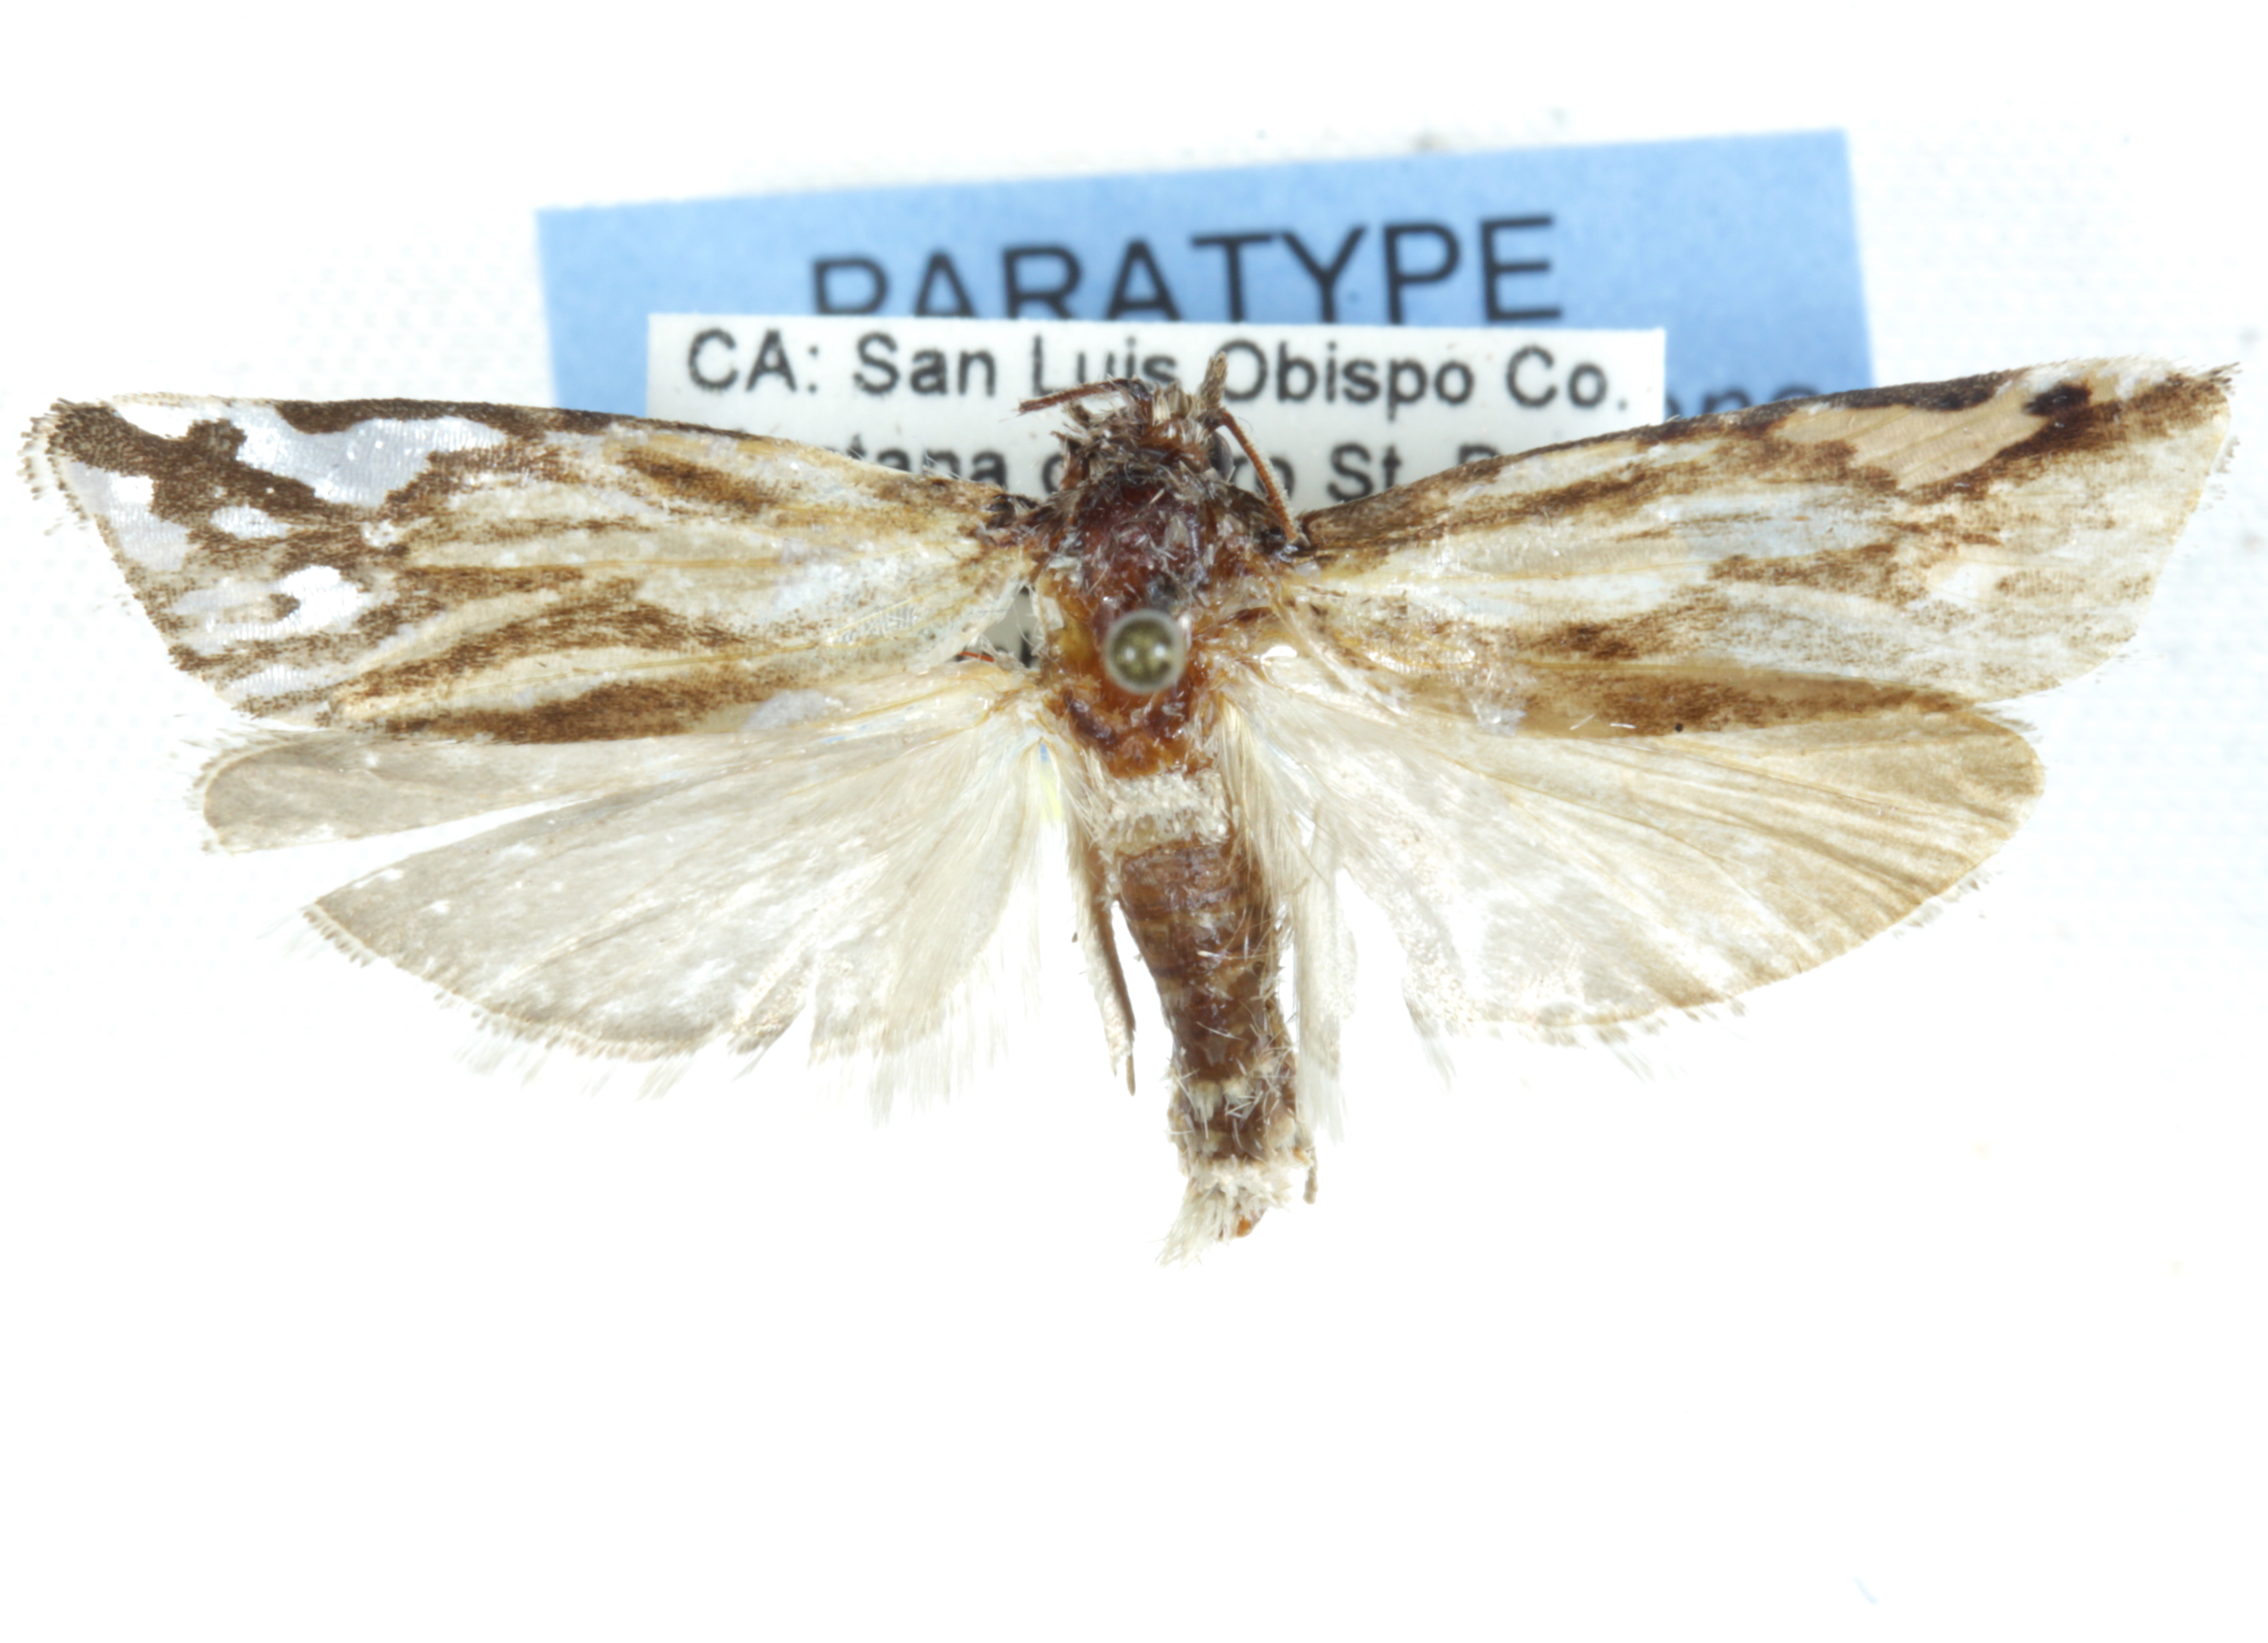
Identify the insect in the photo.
Pelochrista richersana
